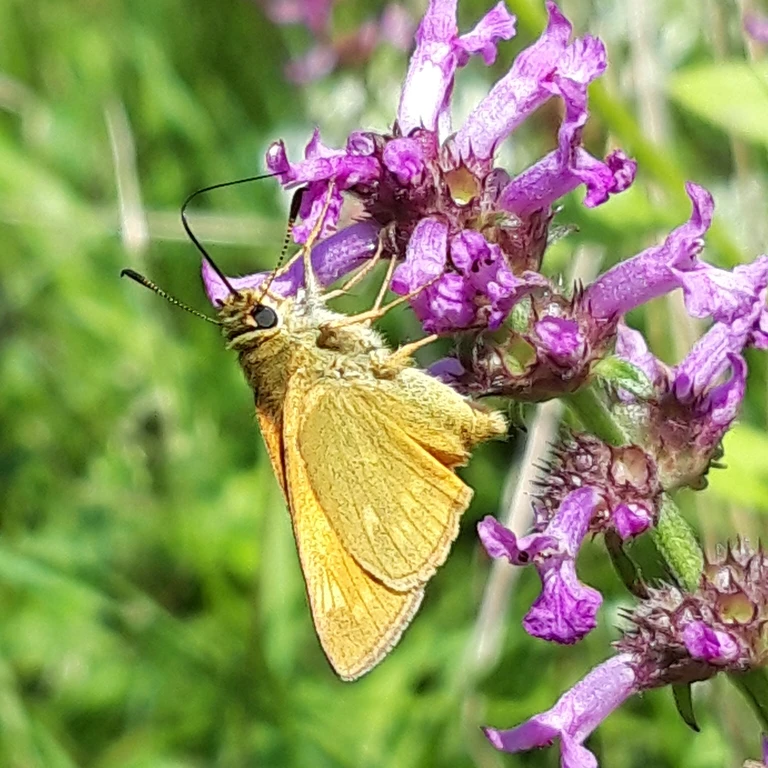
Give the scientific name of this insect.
Ochlodes sylvanus (also Ochlodes venata)
